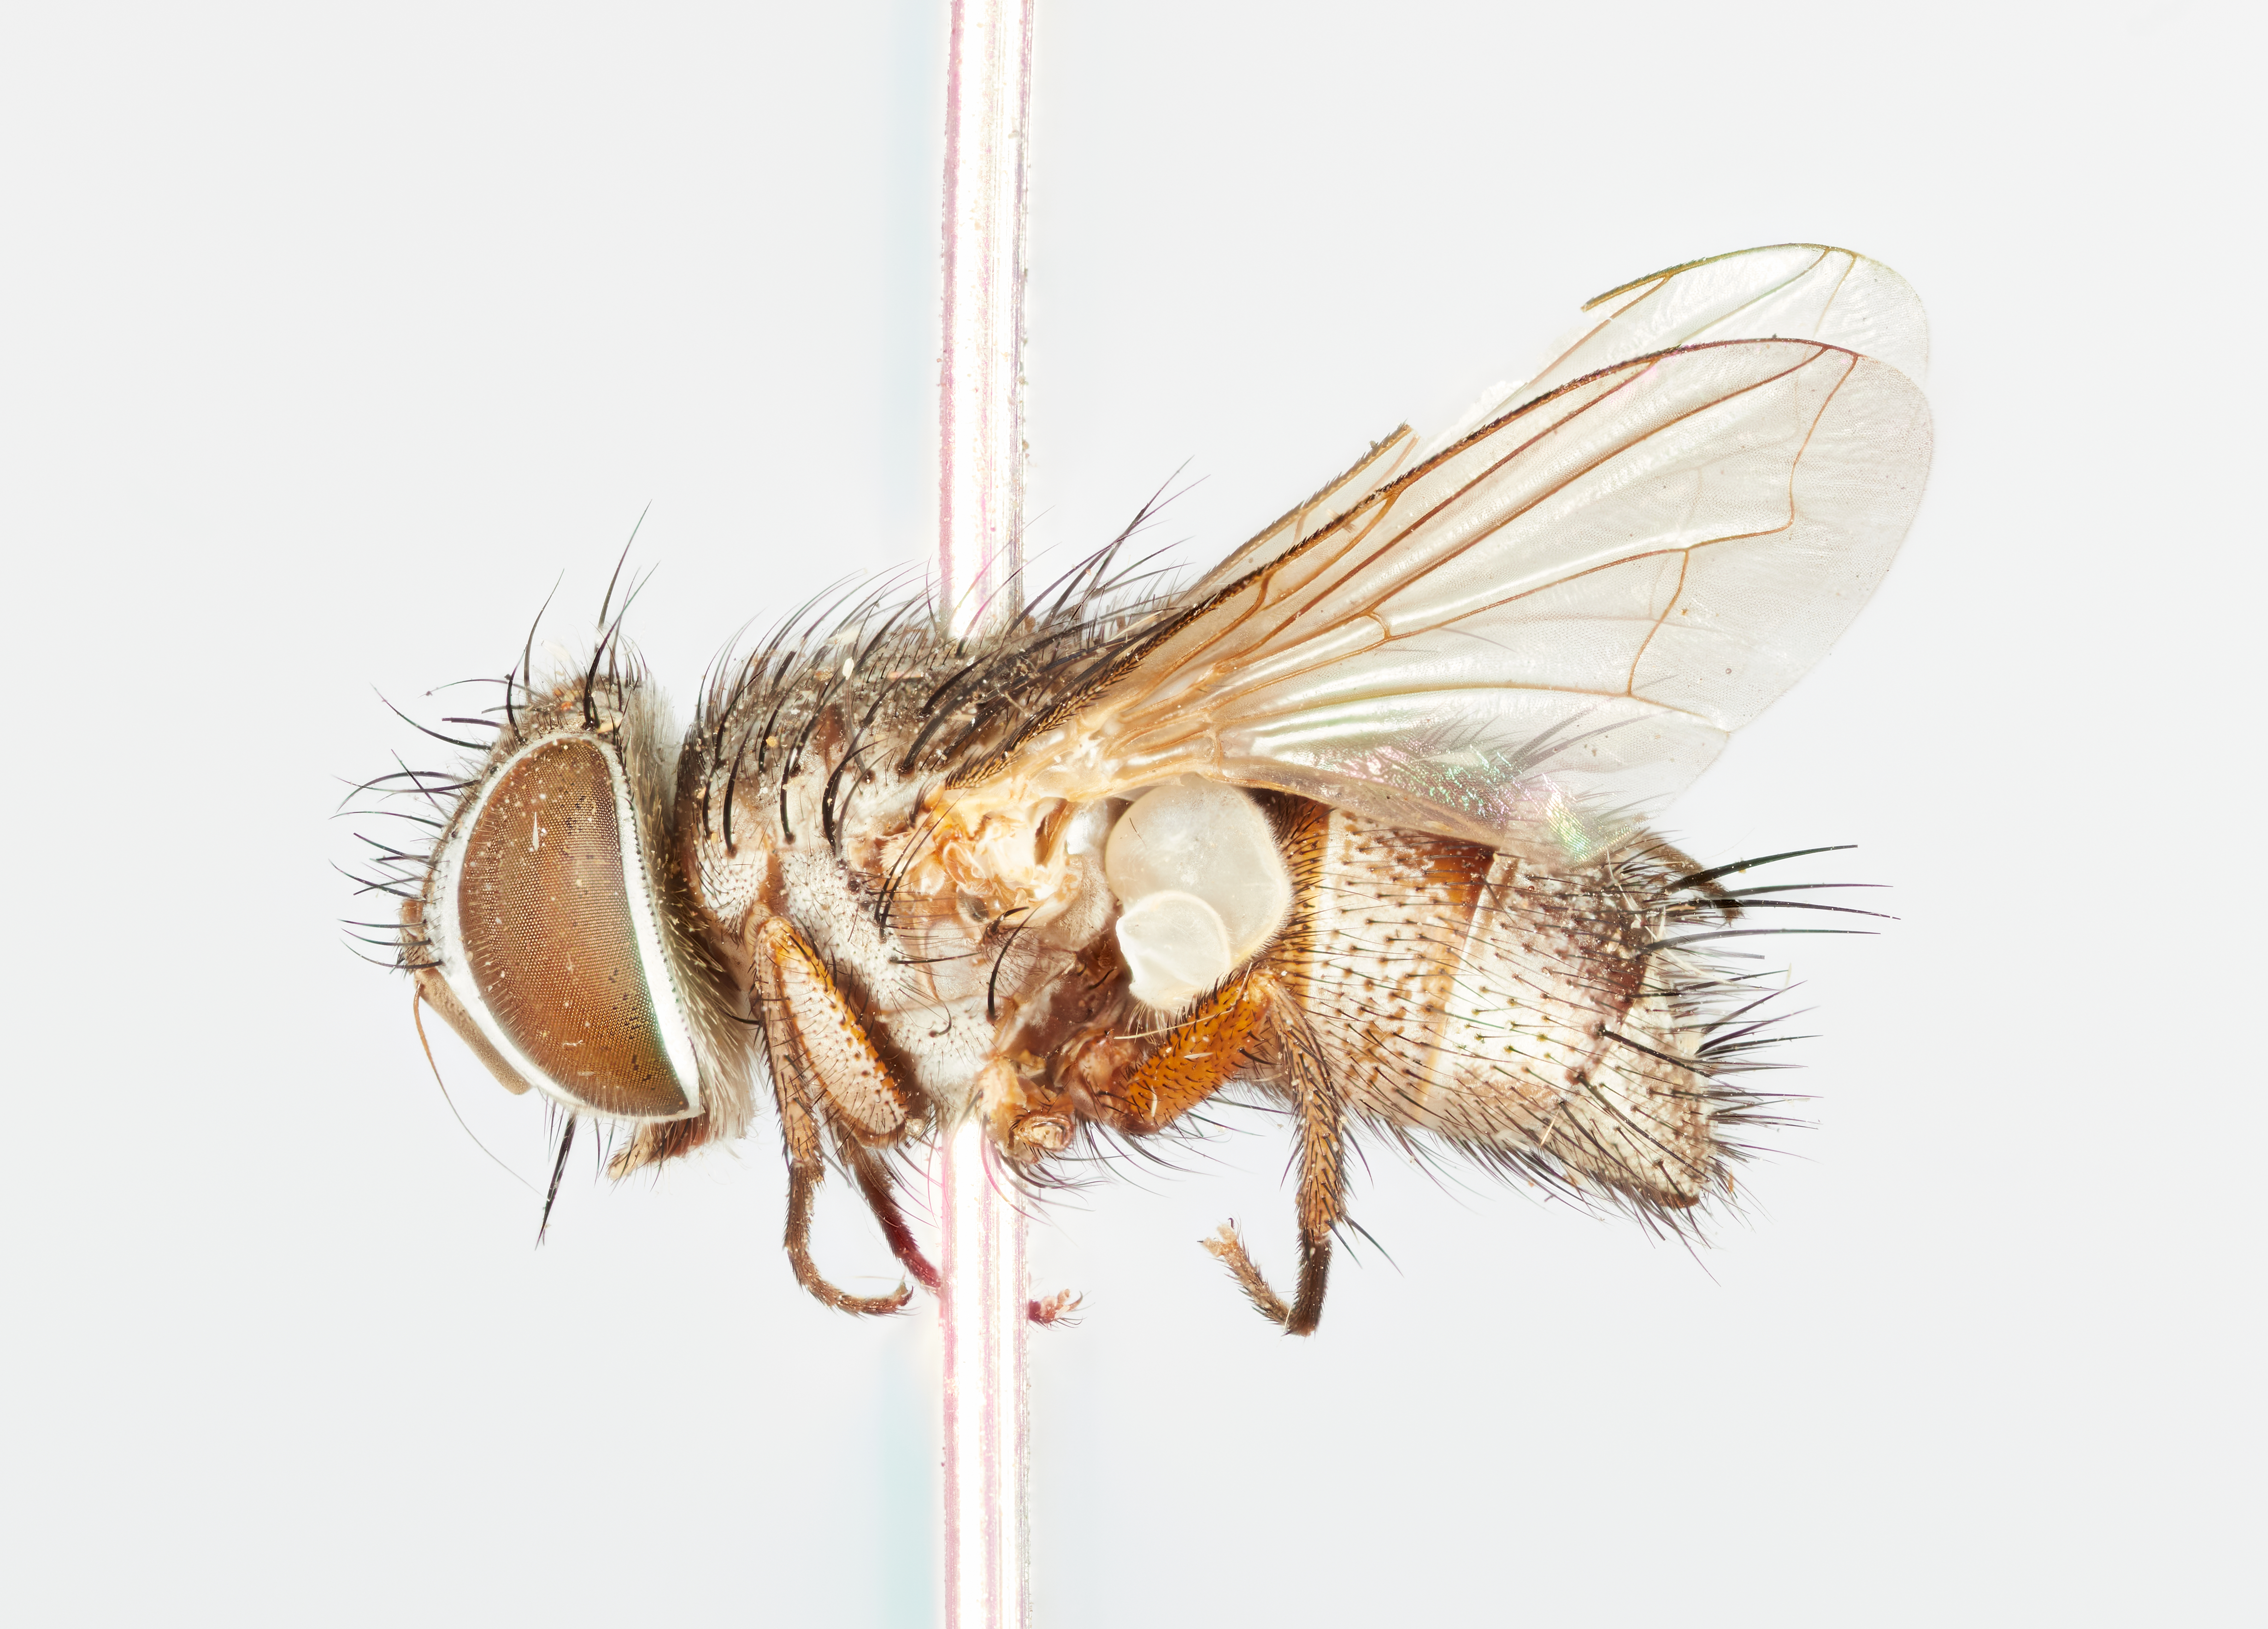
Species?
Exorista amplexa
